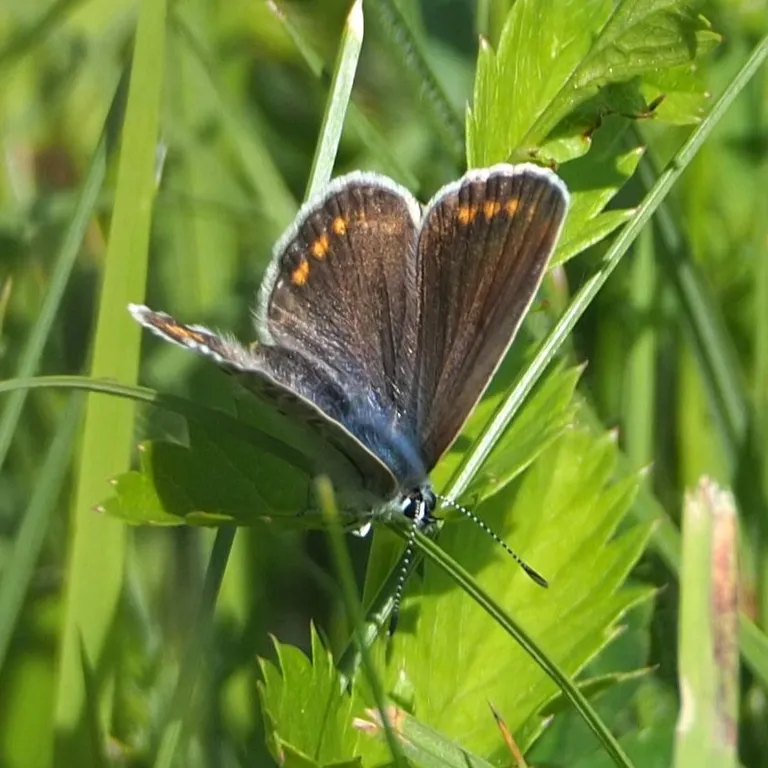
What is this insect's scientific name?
Polyommatus icarus
